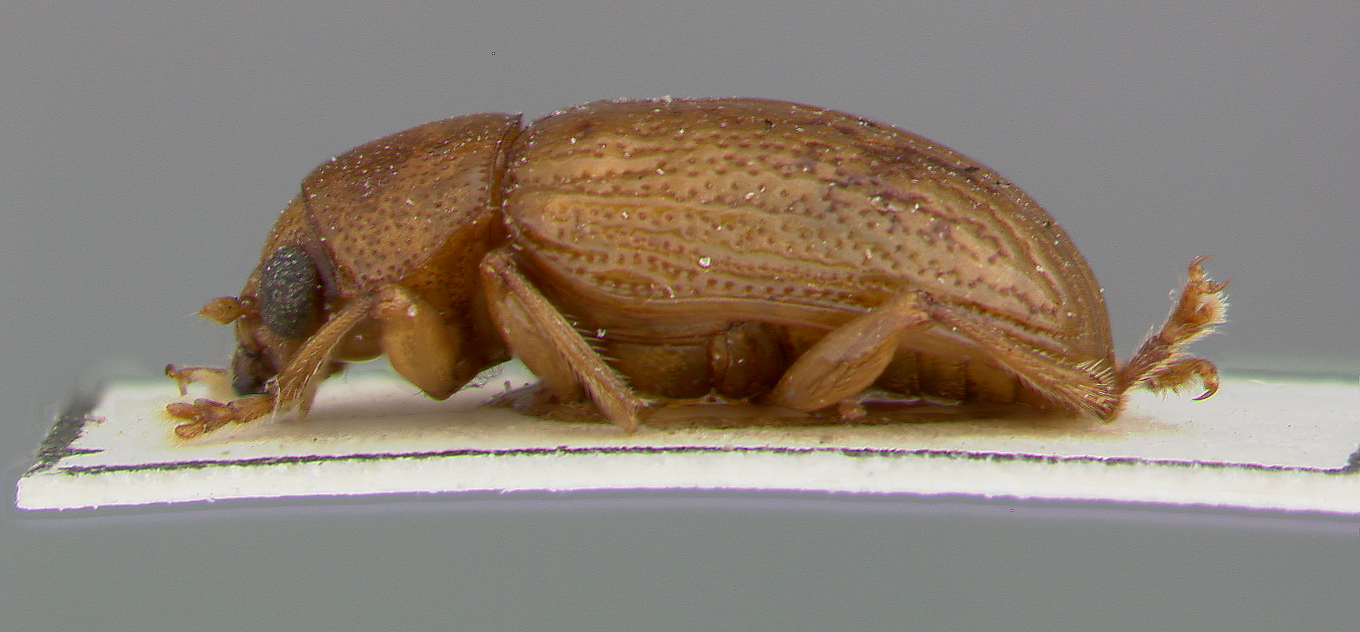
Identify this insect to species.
Colaspis homoia
